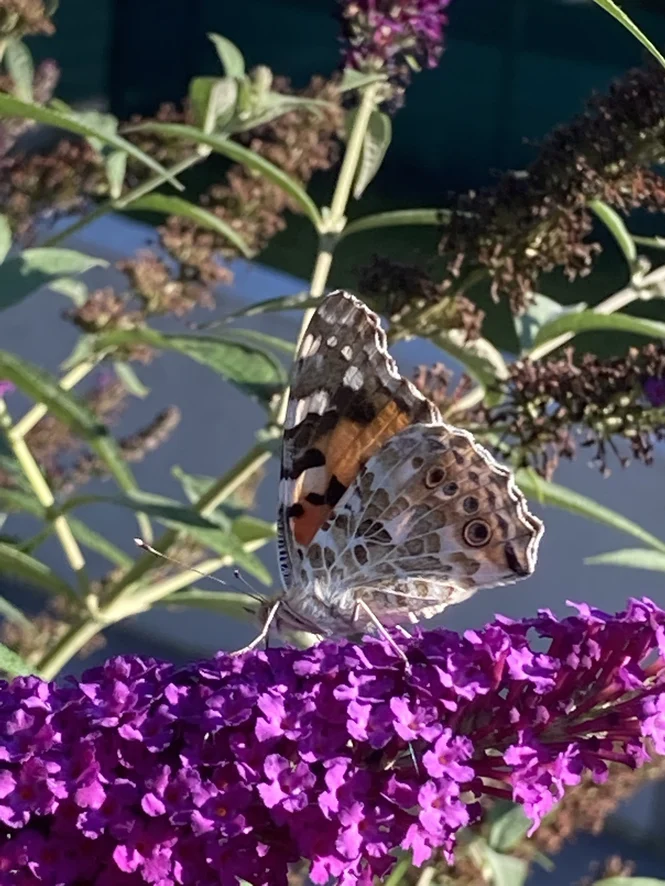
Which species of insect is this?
Vanessa cardui
